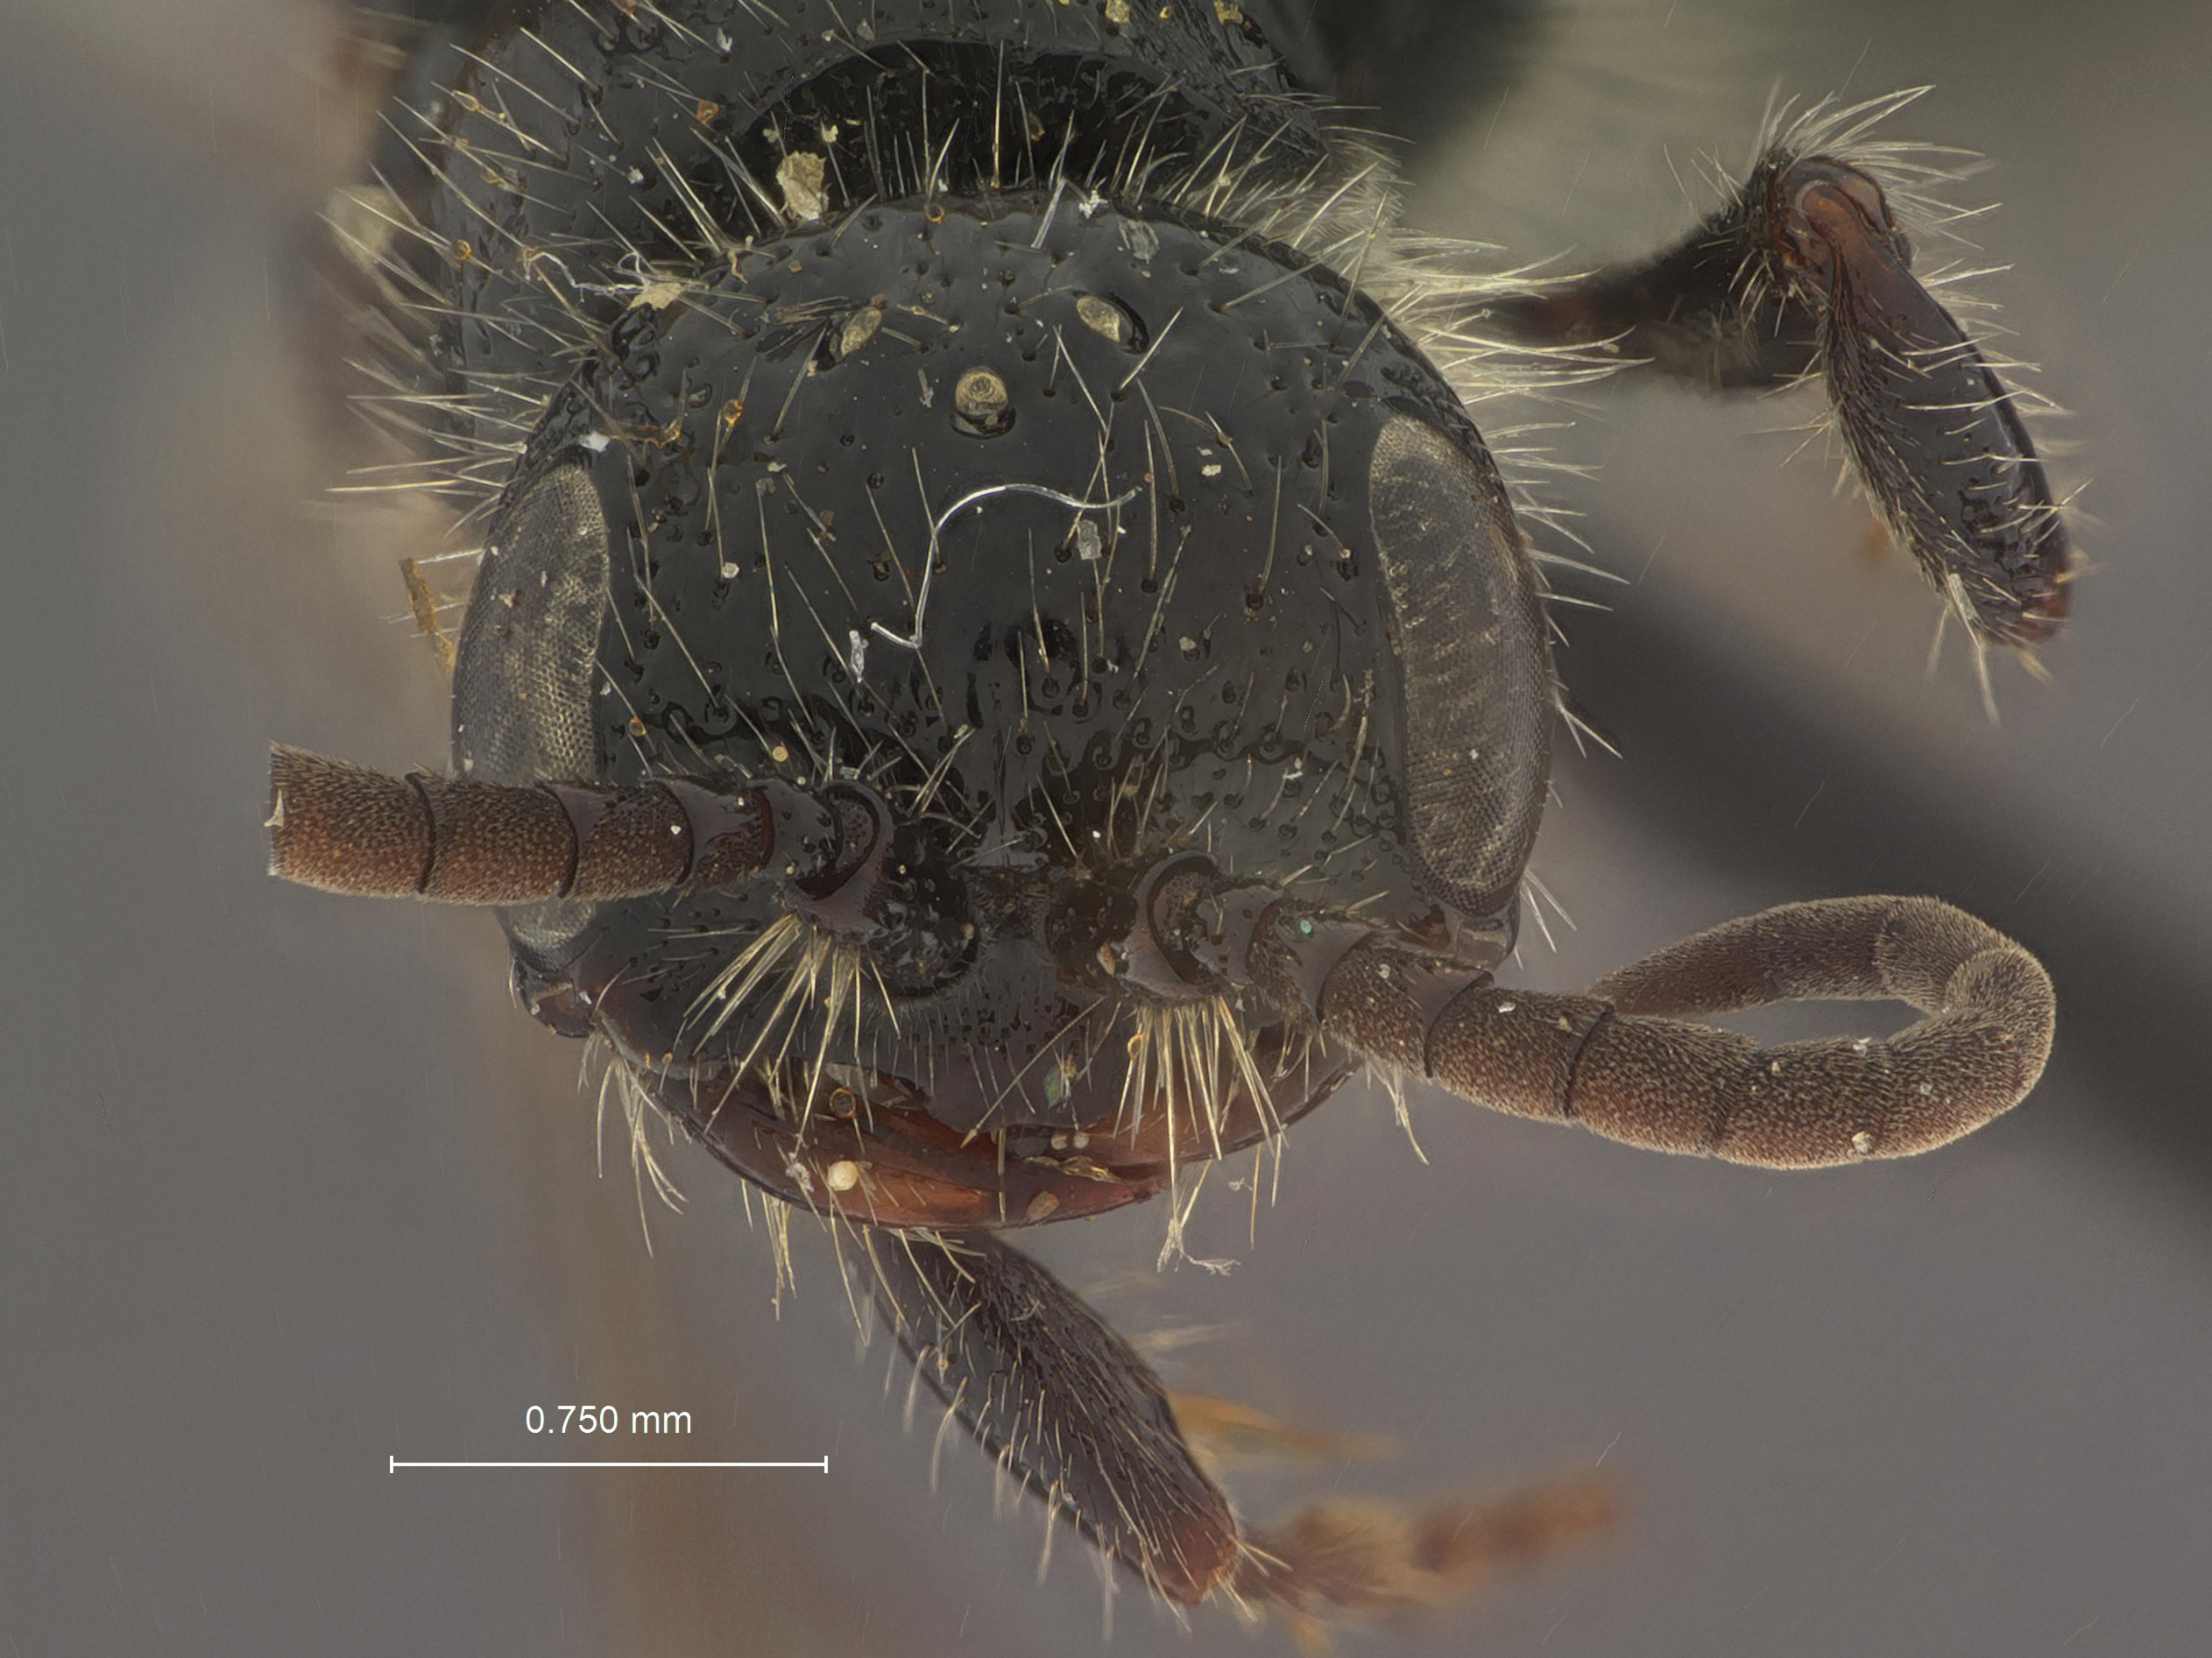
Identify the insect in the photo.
Tiphia essigi
